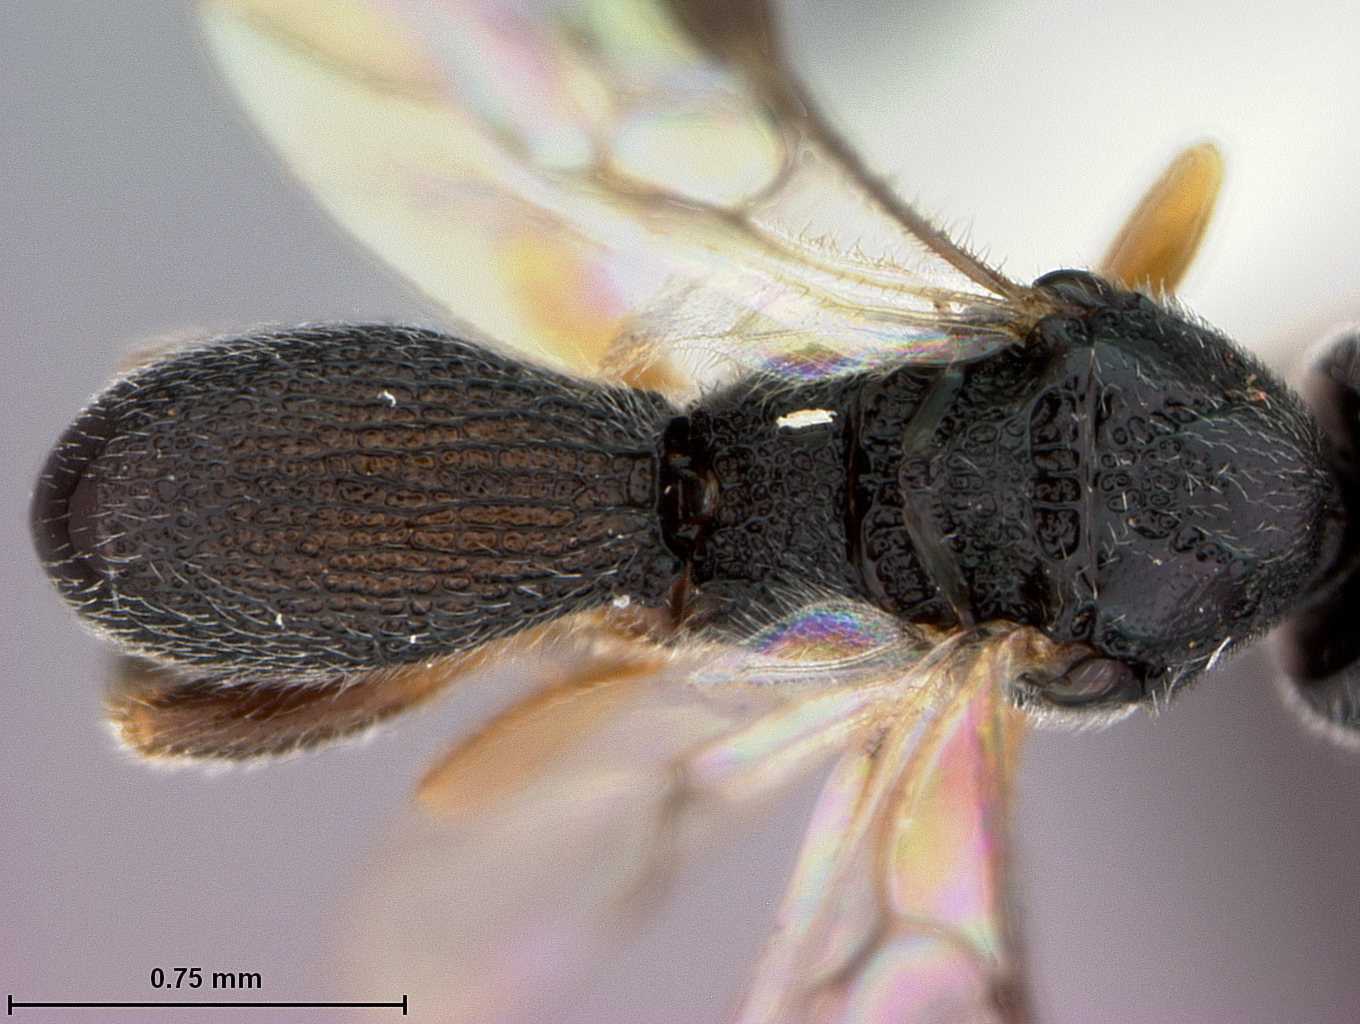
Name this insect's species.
Urosigalphus auocadoae
